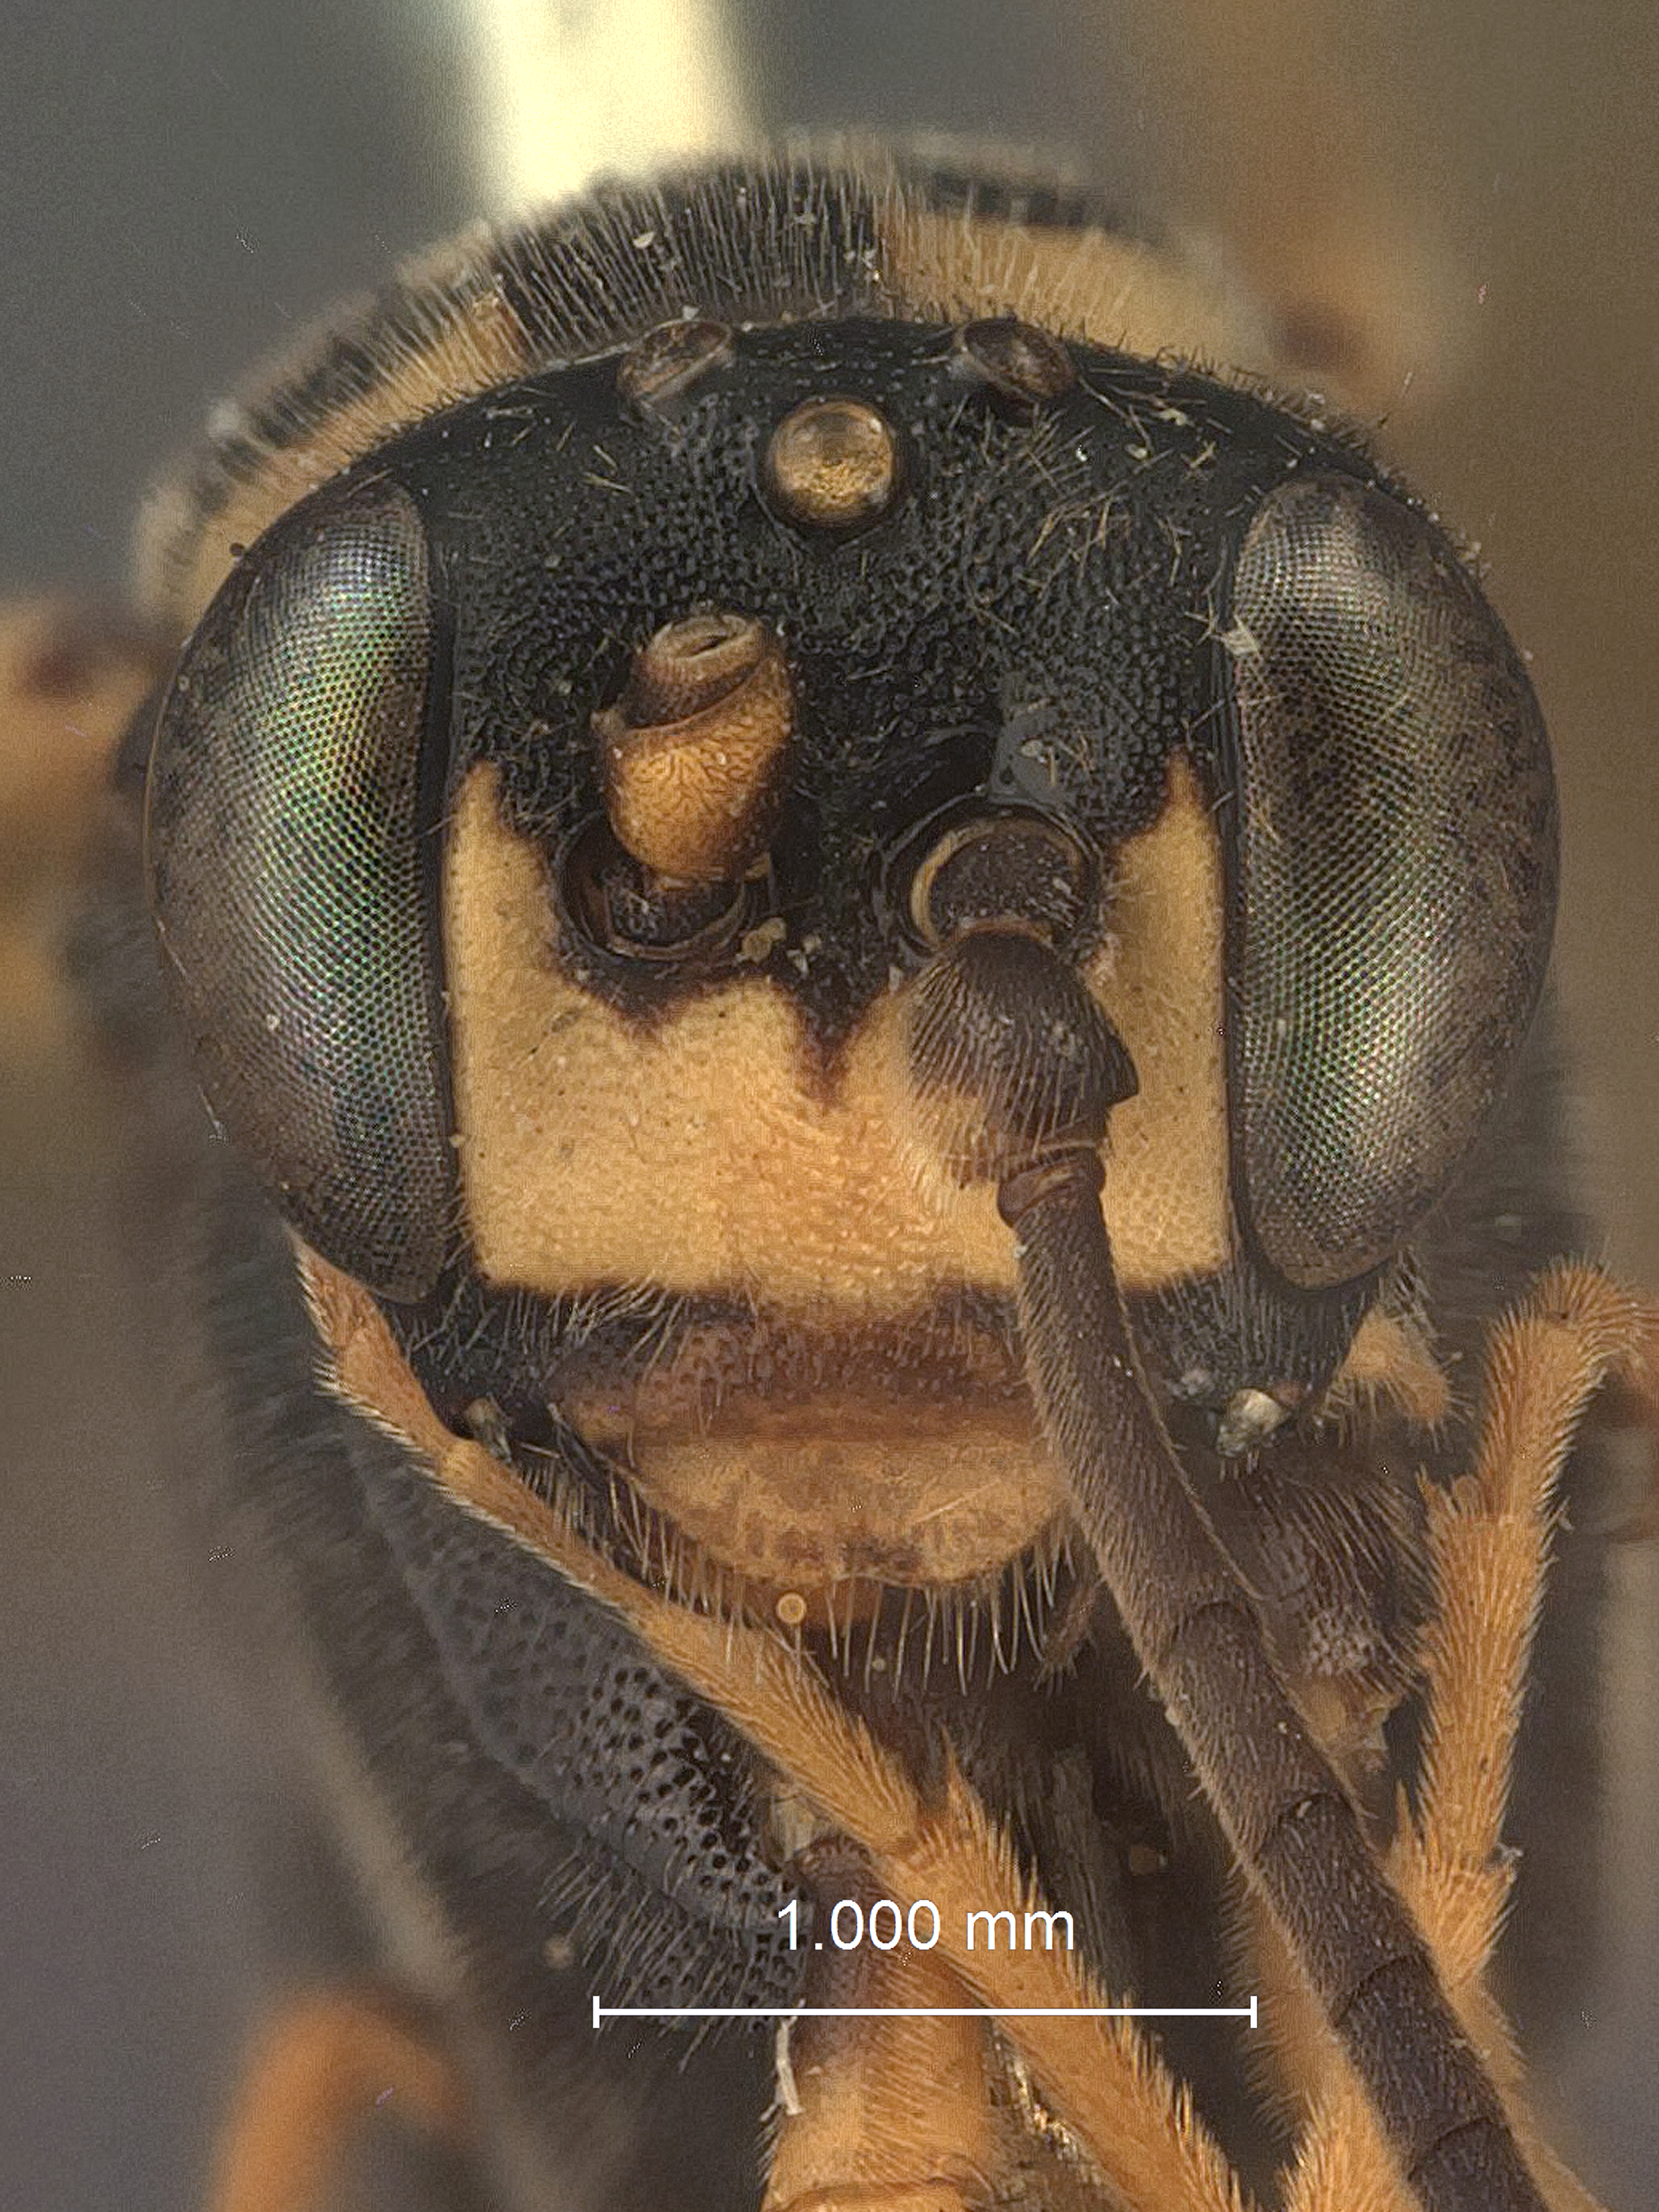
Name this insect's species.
Exetastes igneipennis
